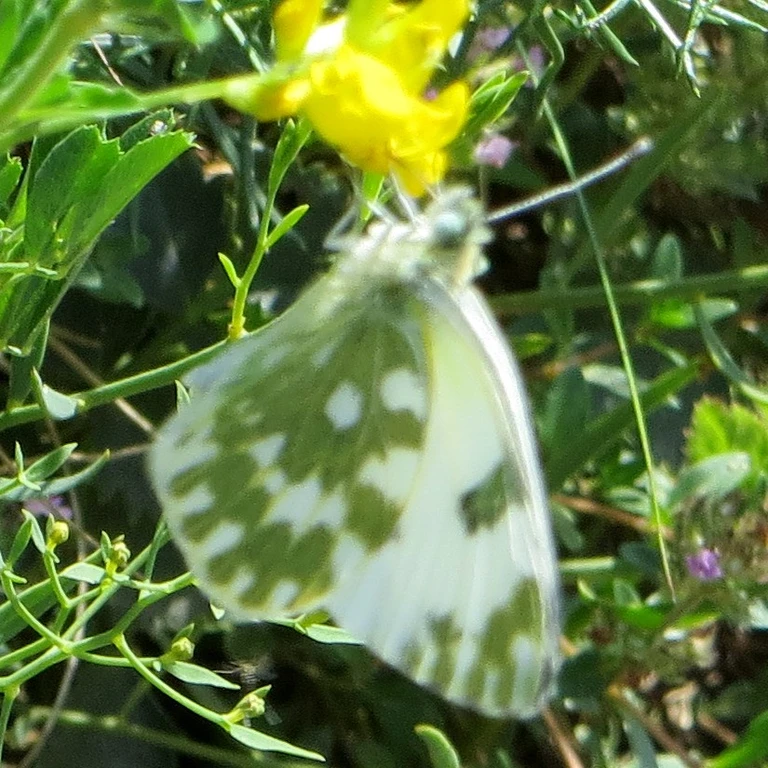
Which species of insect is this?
Pontia edusa
